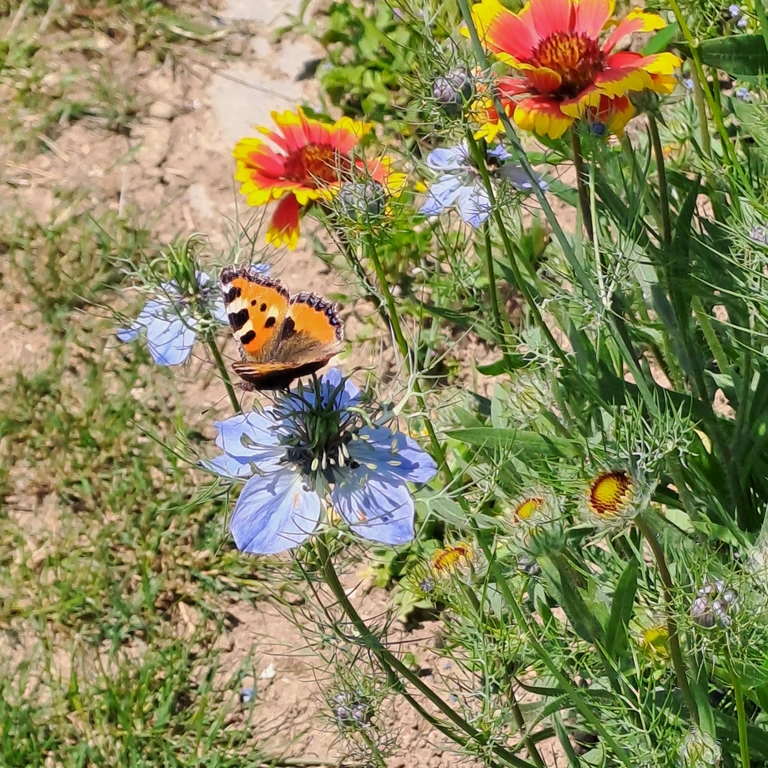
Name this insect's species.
Aglais urticae
